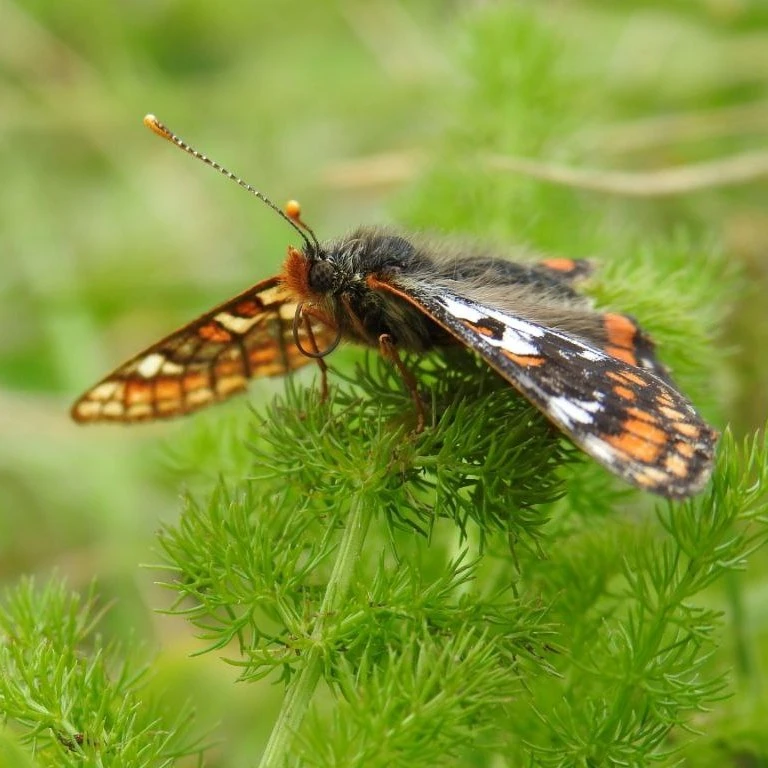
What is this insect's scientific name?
Euphydryas cynthia (also Hypodryas cynthia)
